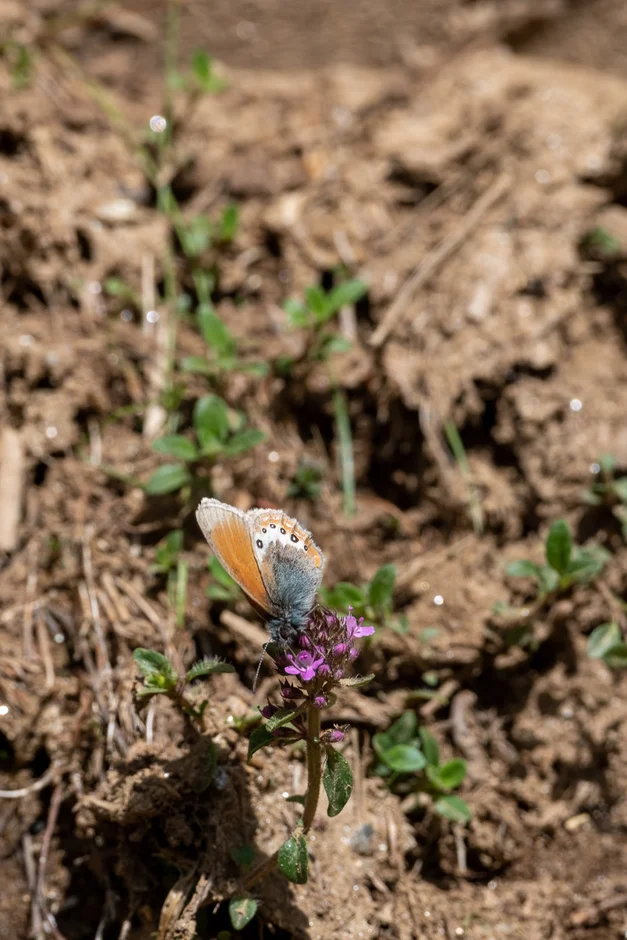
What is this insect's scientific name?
Coenonympha gardetta
